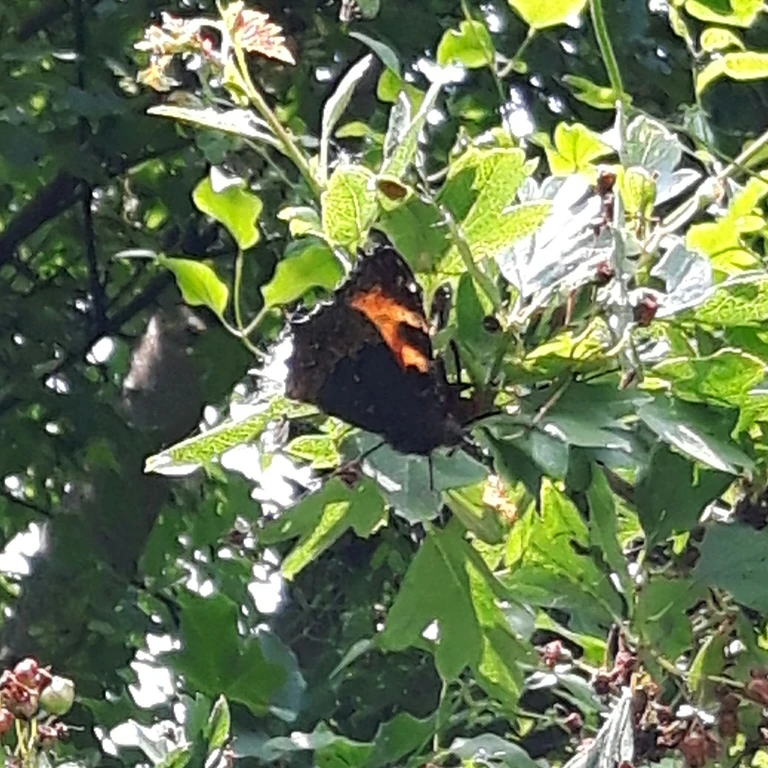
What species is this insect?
Aglais urticae
